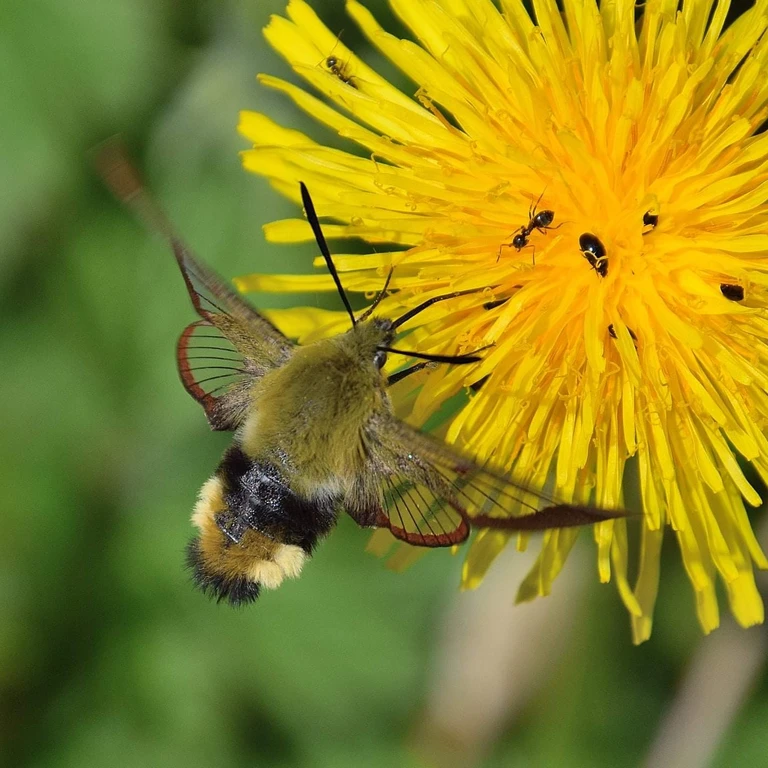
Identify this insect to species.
Hemaris fuciformis
